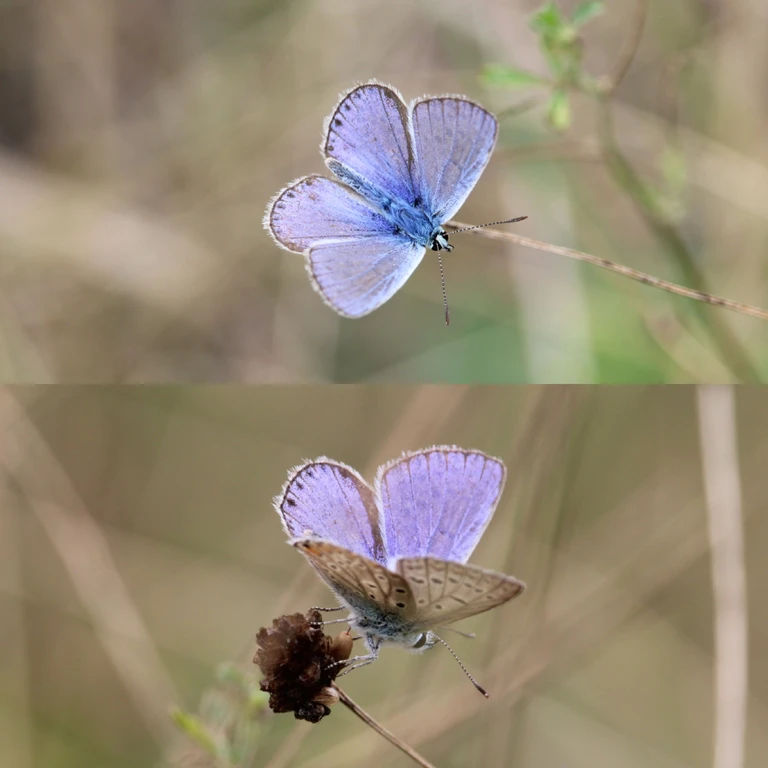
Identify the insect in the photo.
Polyommatus icarus
